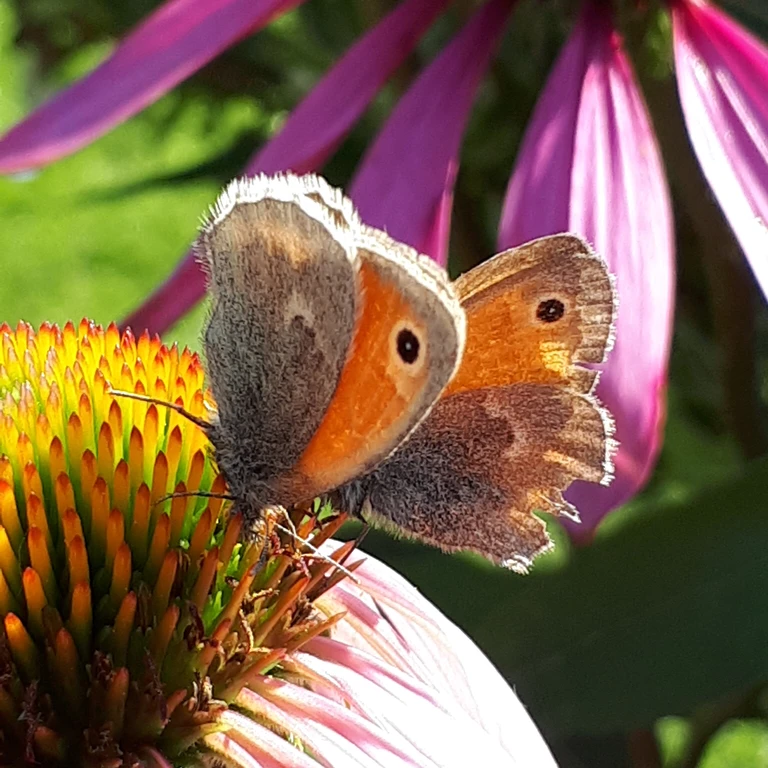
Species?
Coenonympha pamphilus
